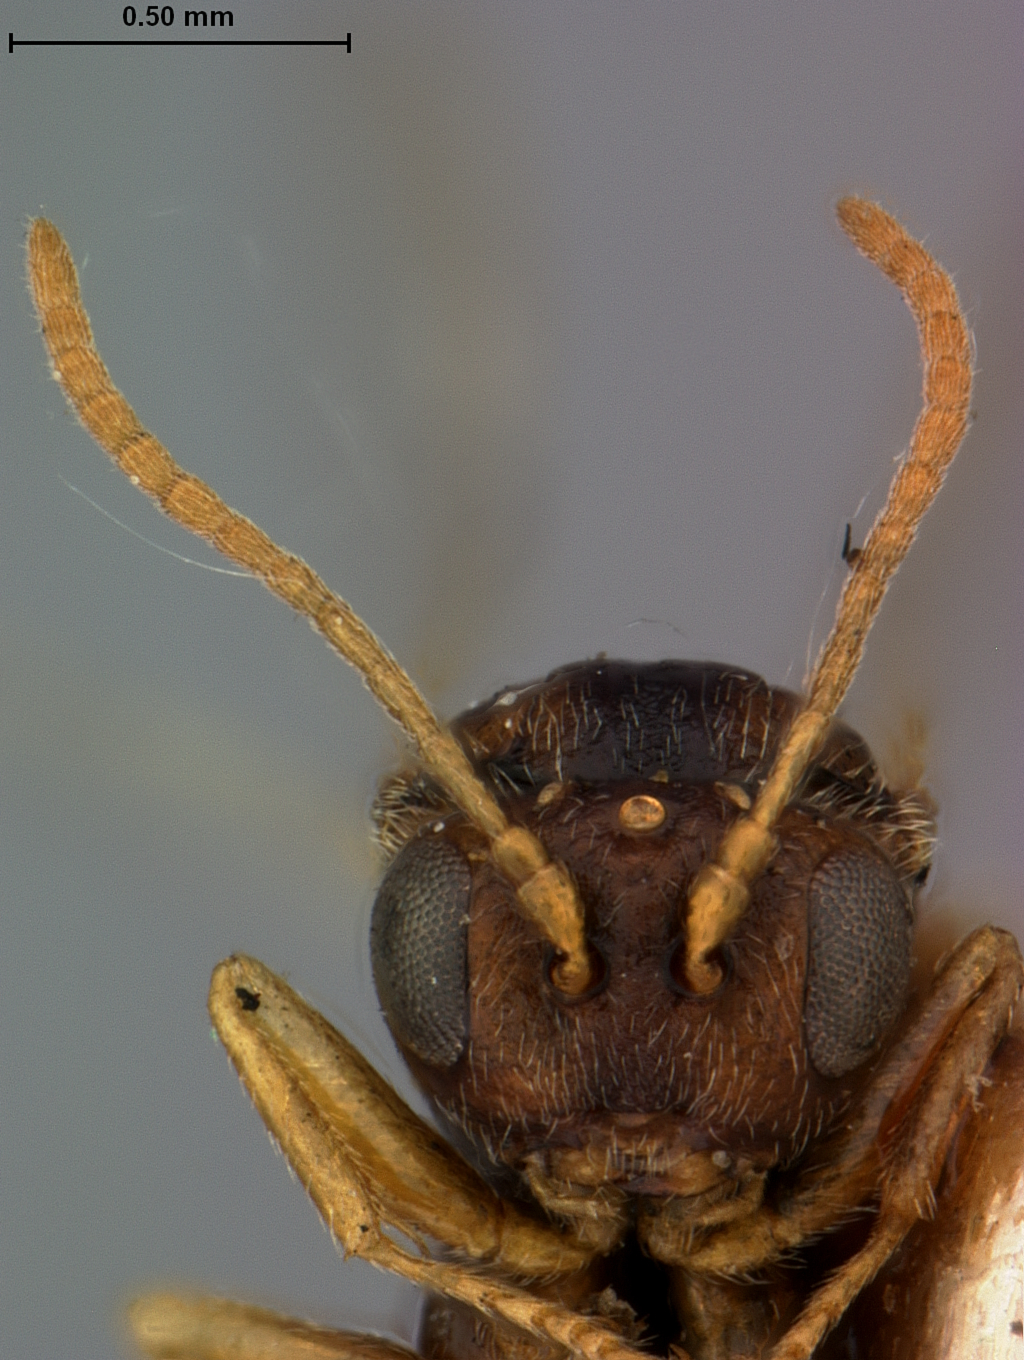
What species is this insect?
Andricus foliosus
